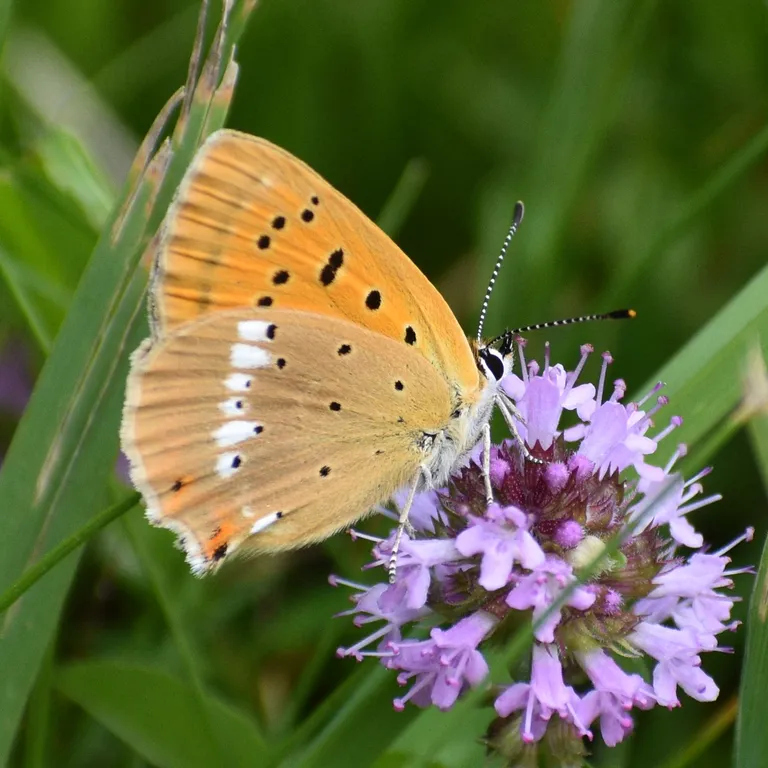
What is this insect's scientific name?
Lycaena virgaureae
